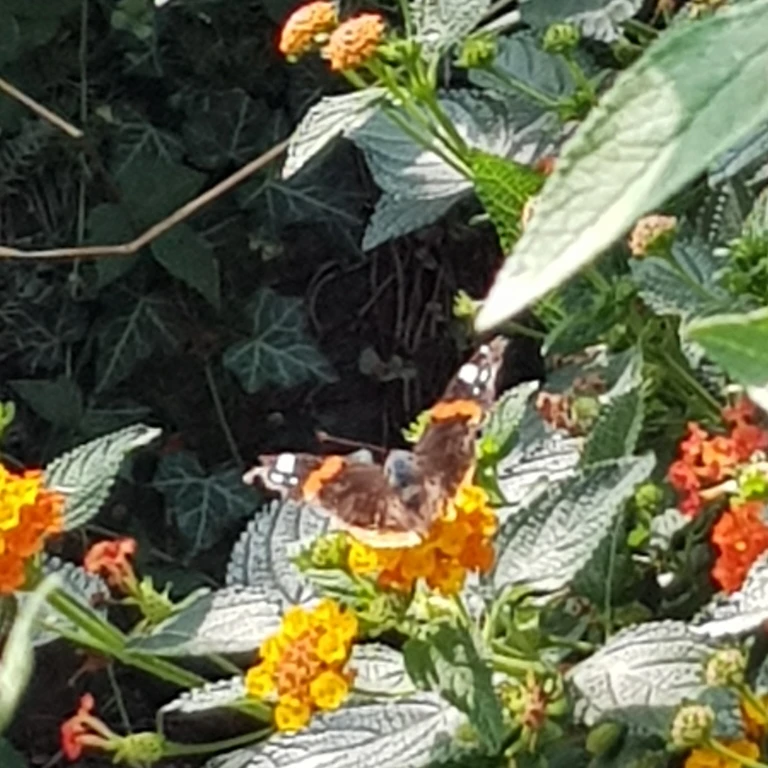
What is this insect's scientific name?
Vanessa atalanta
